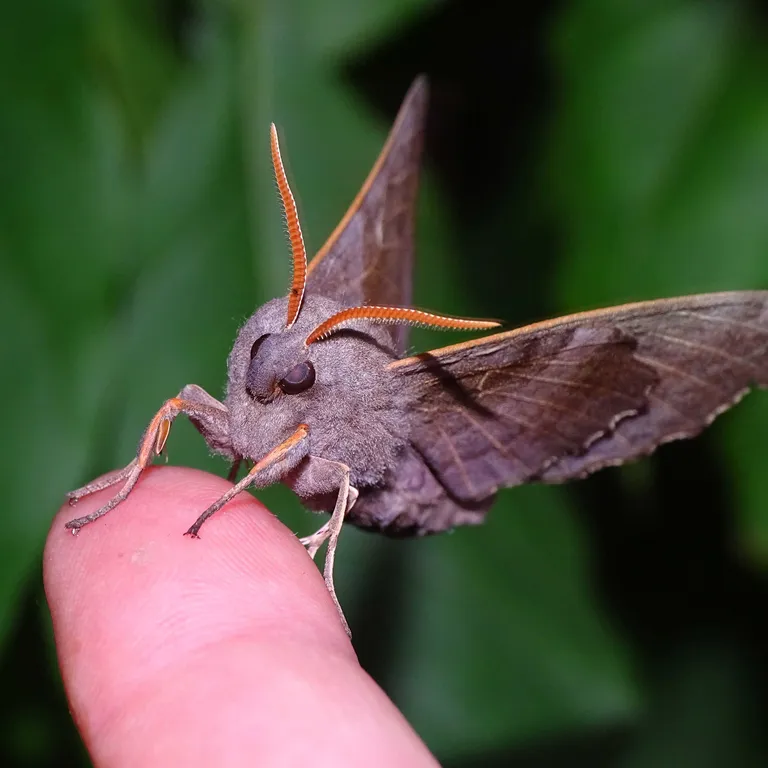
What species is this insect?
Laothoe populi
